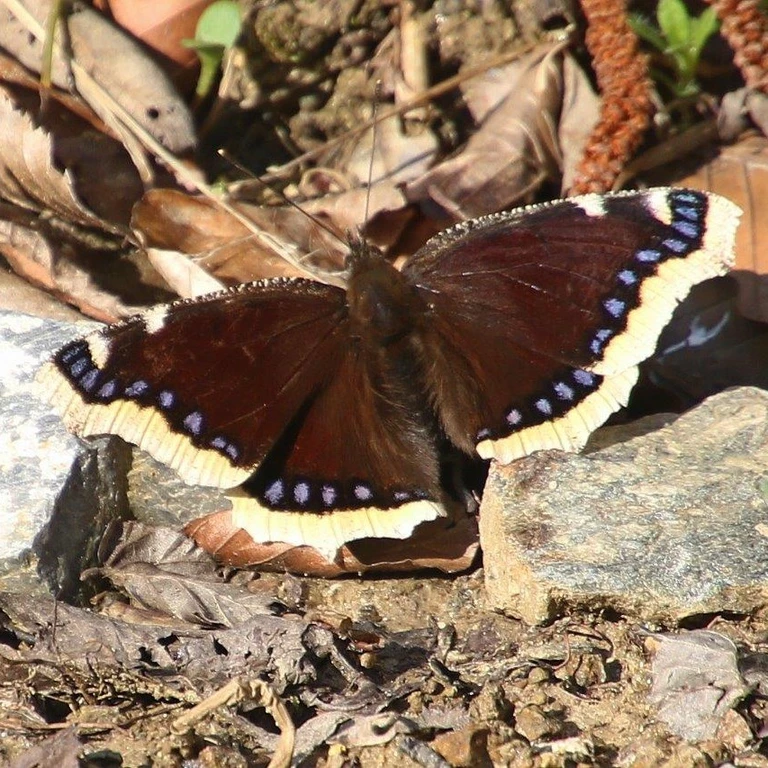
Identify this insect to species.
Nymphalis antiopa
